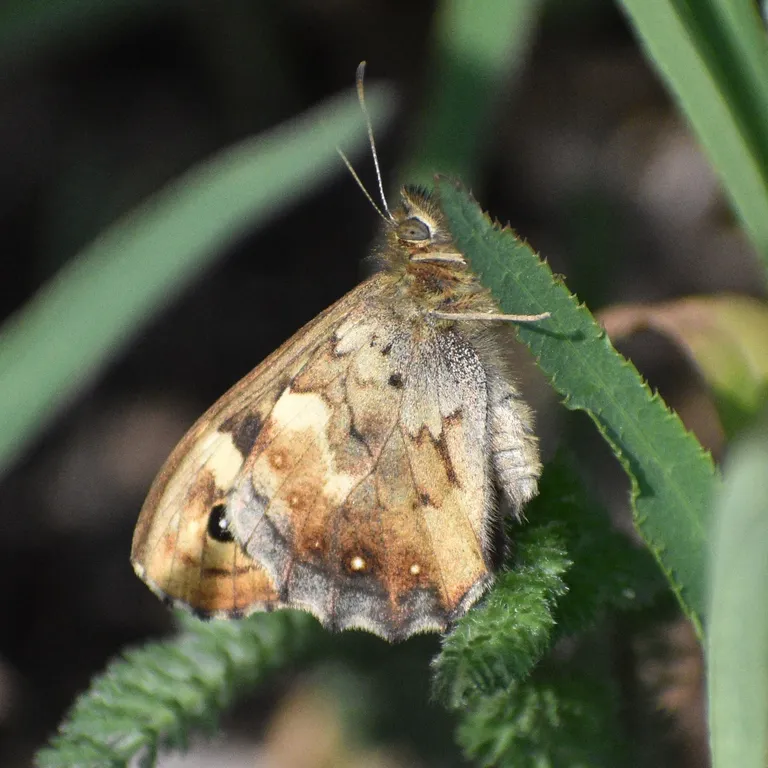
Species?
Pararge aegeria
